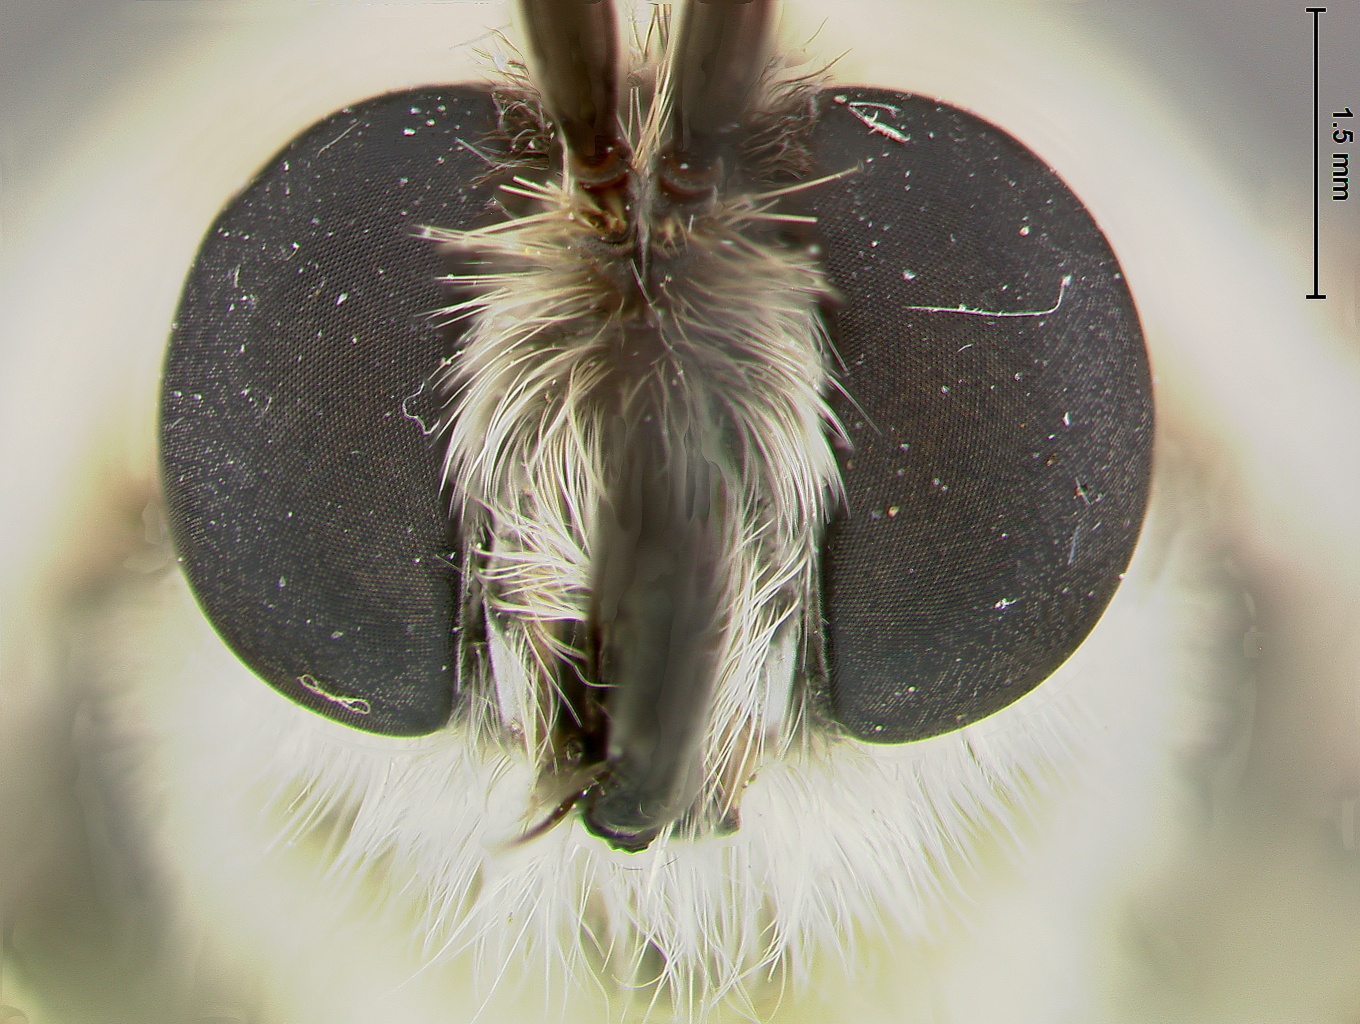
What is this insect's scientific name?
Rhaphiomidas pachyrhynchus
